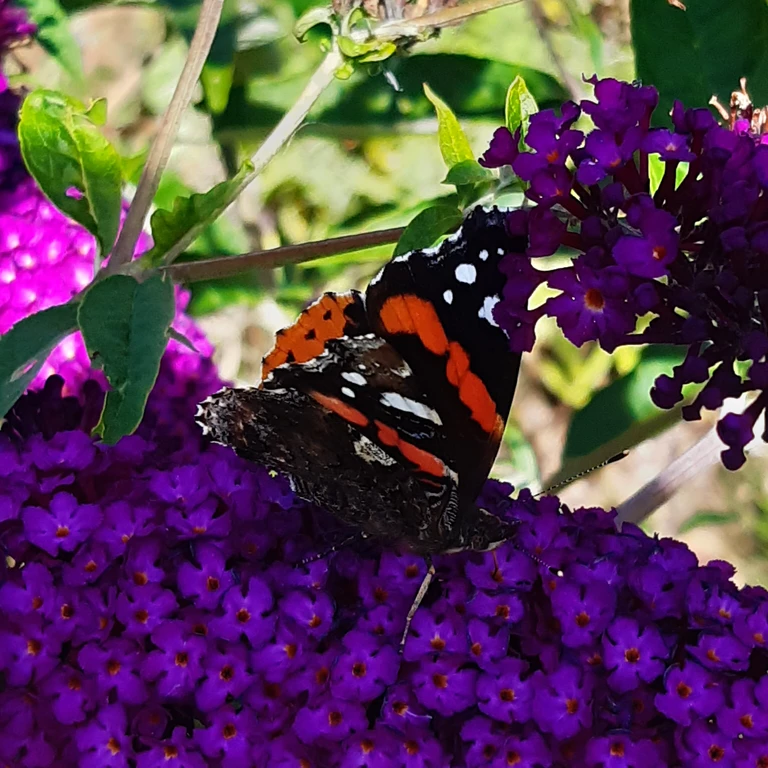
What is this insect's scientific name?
Vanessa atalanta
